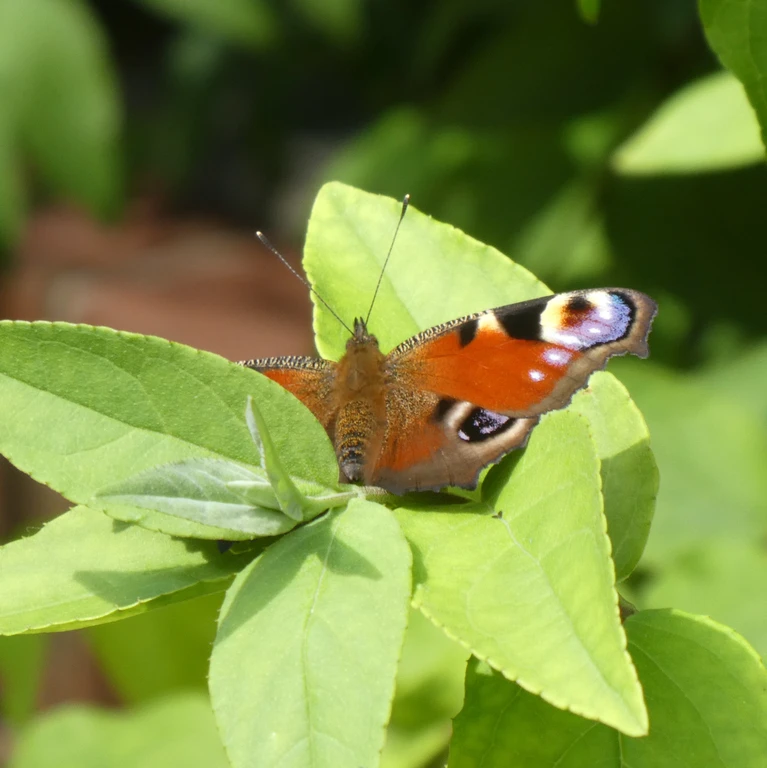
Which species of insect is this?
Aglais io
